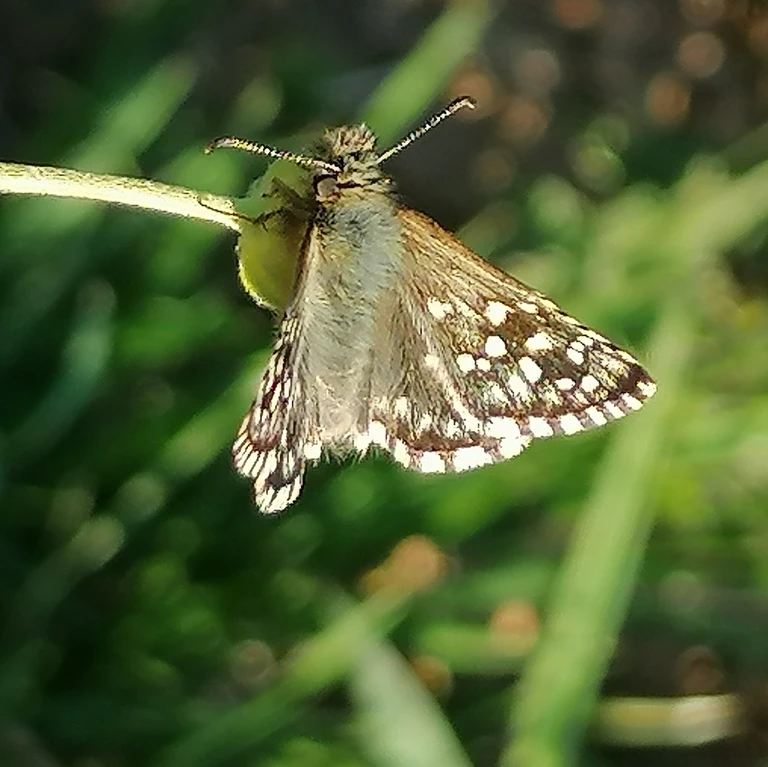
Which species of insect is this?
Pyrgus malvae
